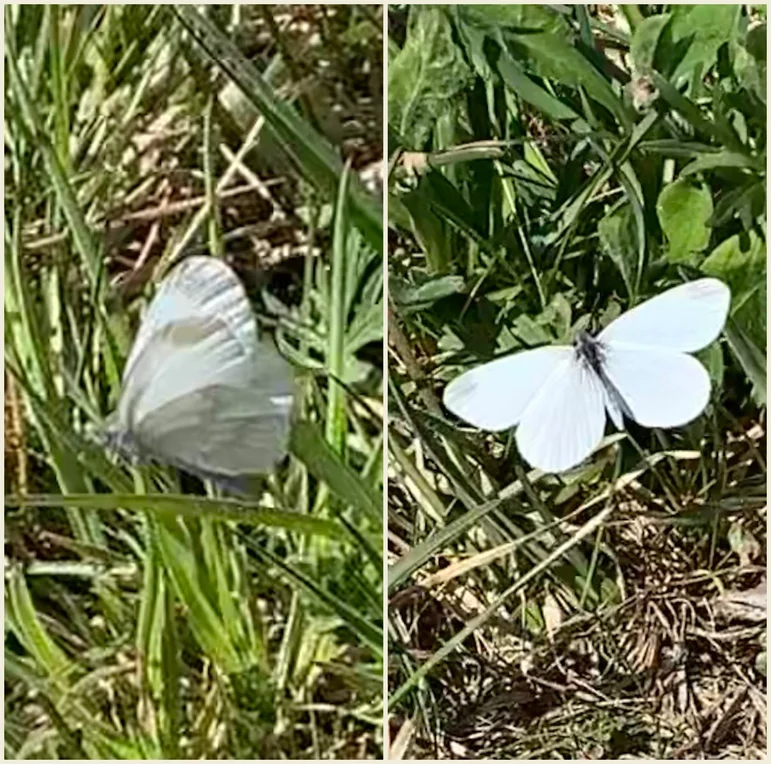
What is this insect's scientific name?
Leptidea sinapis/juvernica
